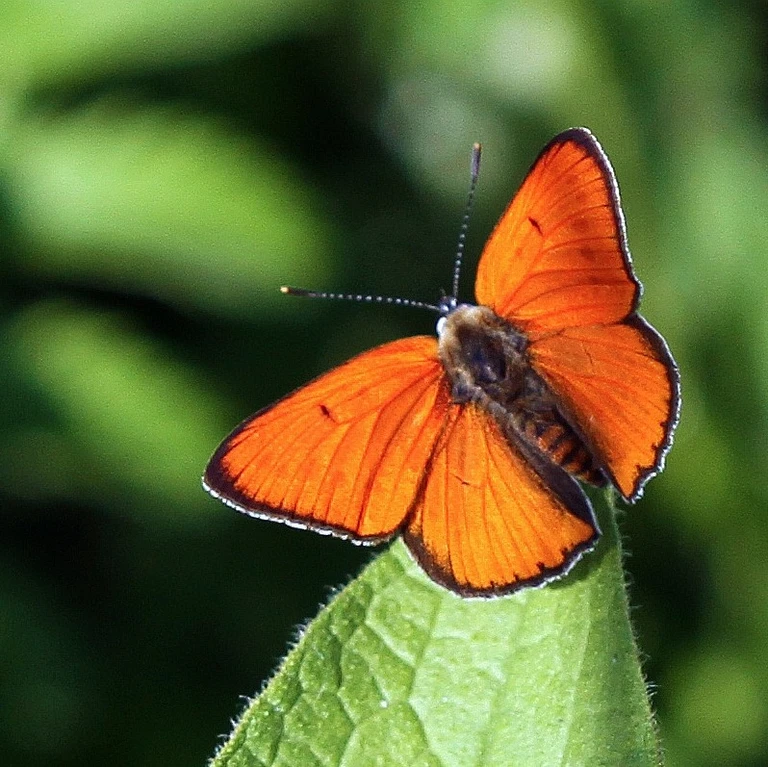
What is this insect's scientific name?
Lycaena dispar
